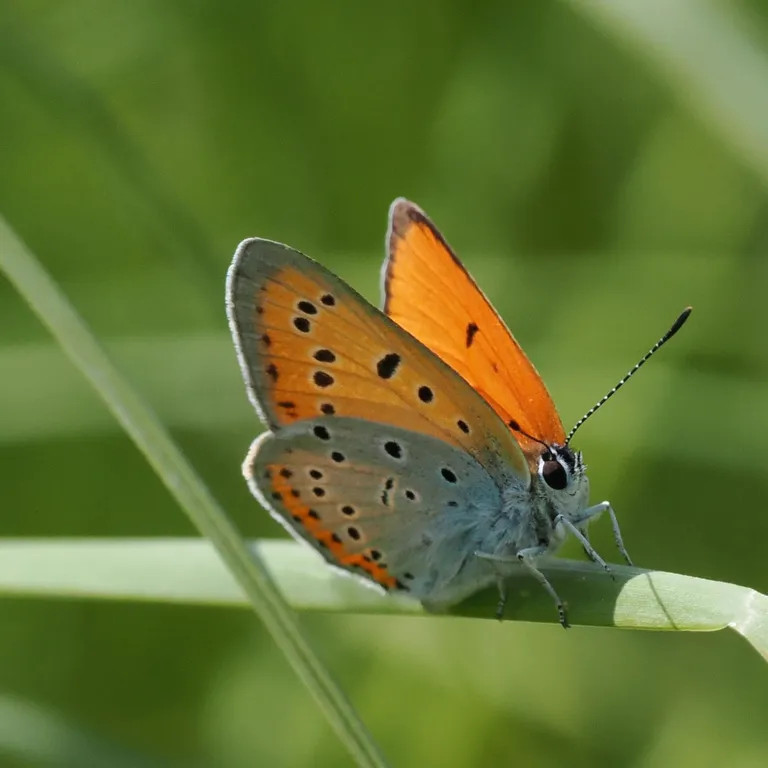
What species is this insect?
Lycaena dispar
